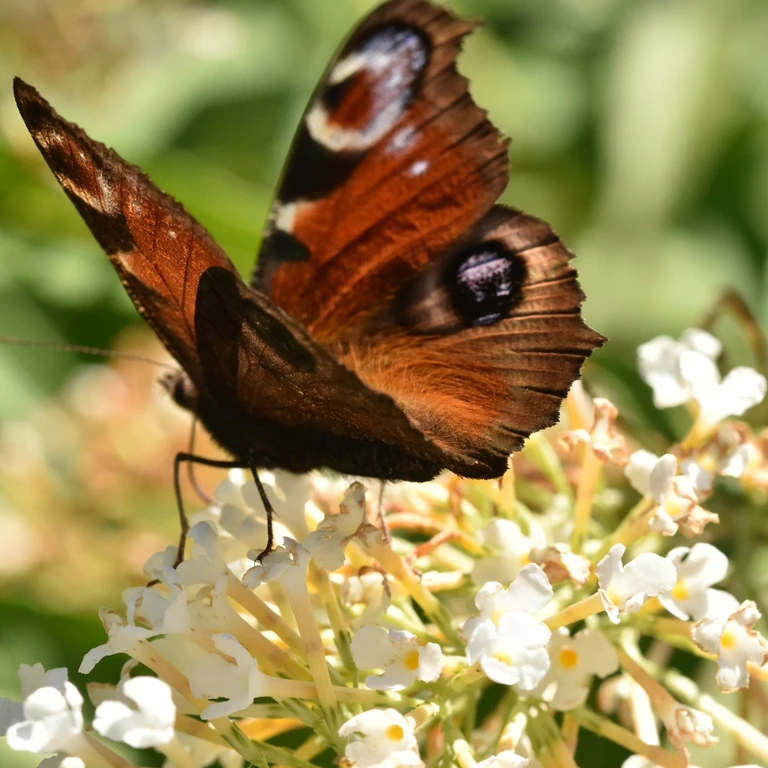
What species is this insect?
Aglais io
